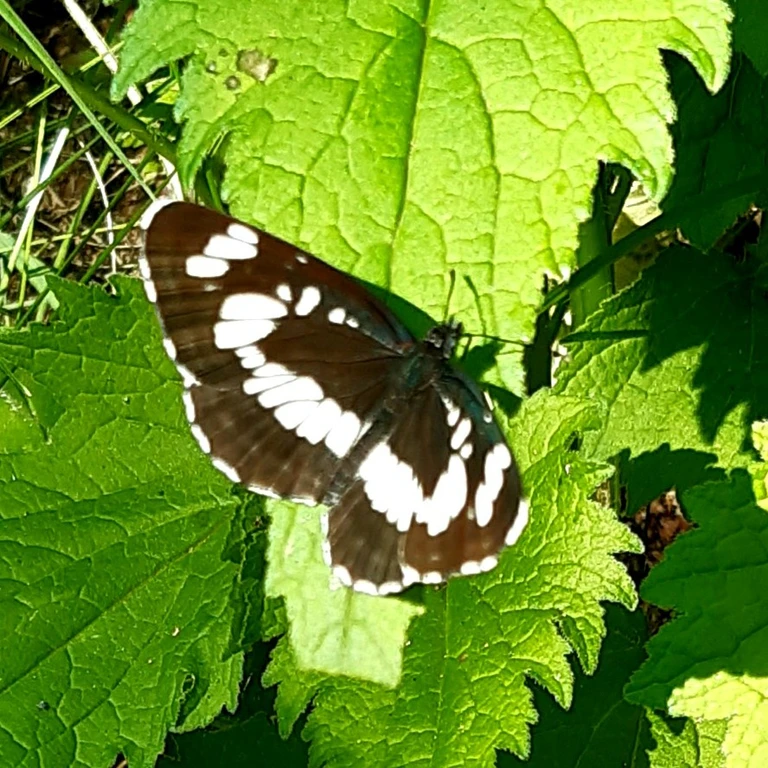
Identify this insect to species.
Neptis rivularis
